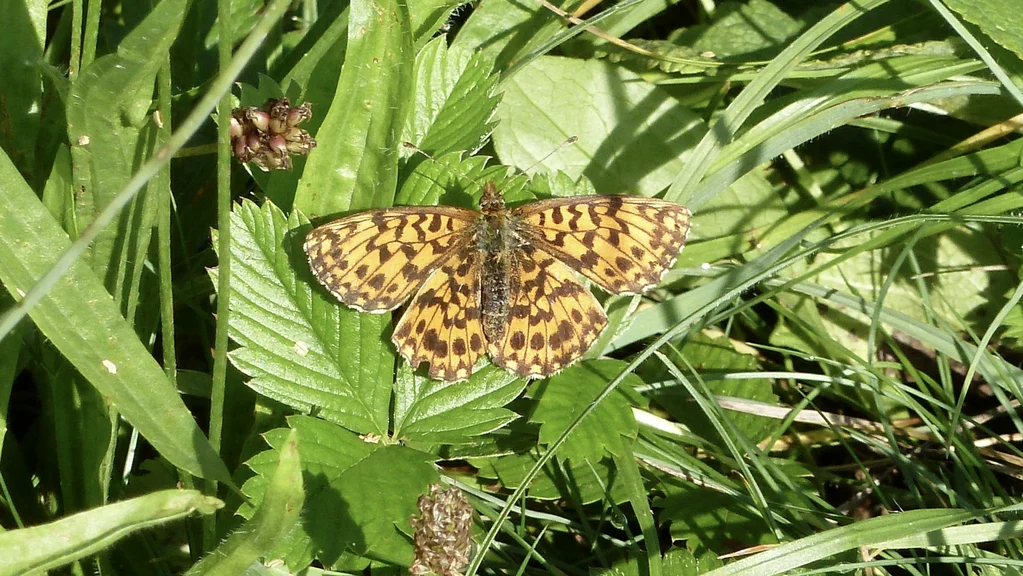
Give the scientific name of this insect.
Boloria dia
